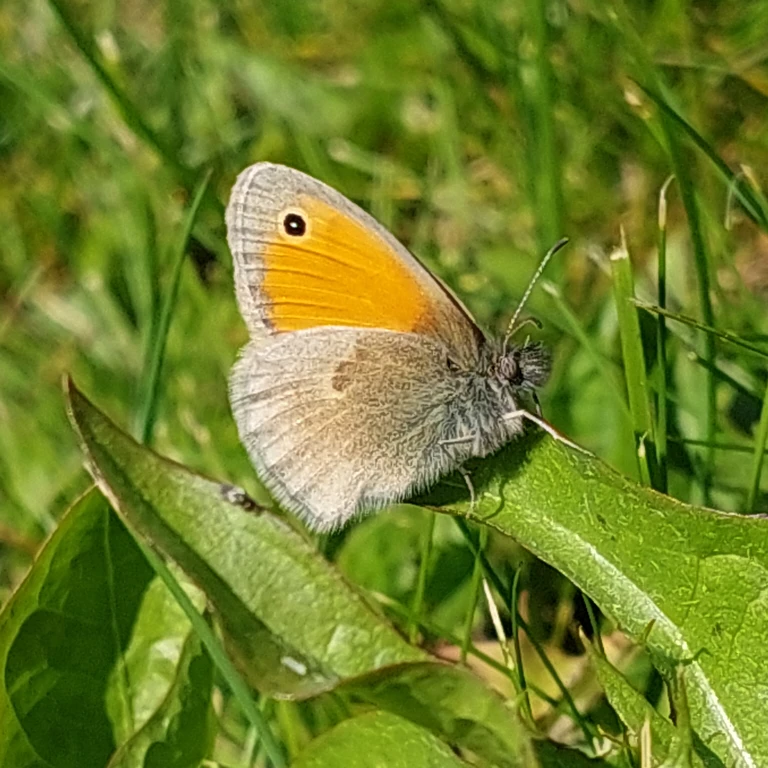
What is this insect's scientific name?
Coenonympha pamphilus
